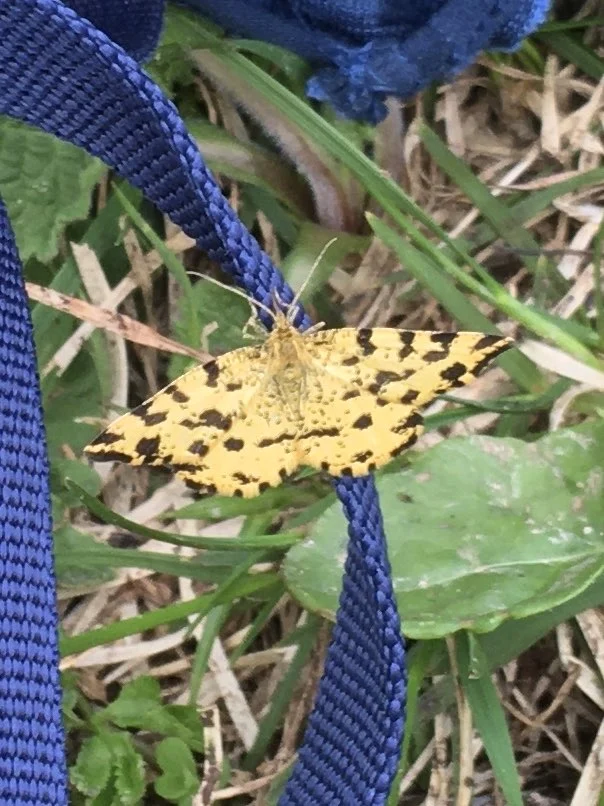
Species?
Pseudopanthera macularia
